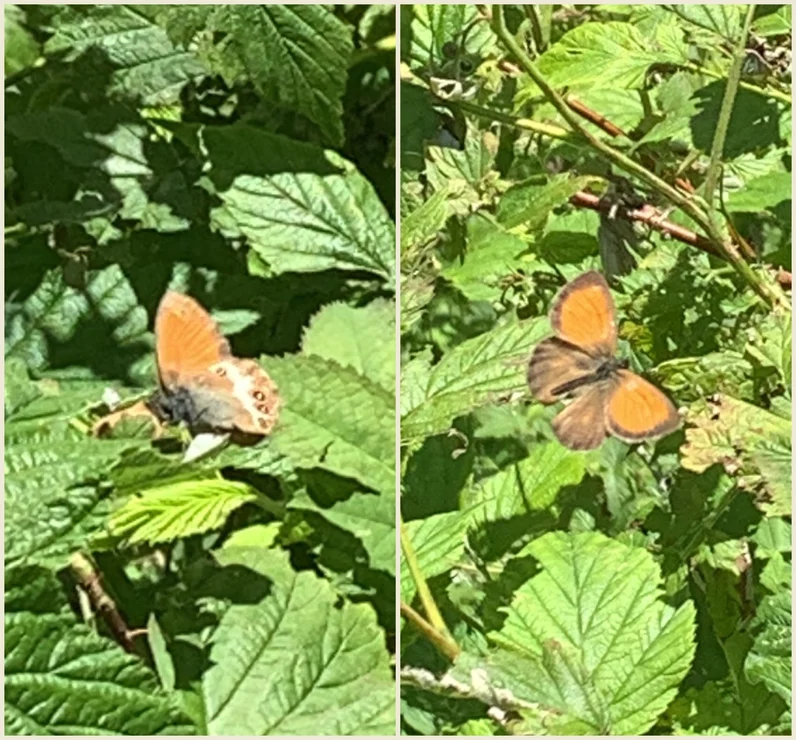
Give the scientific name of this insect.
Coenonympha arcania
